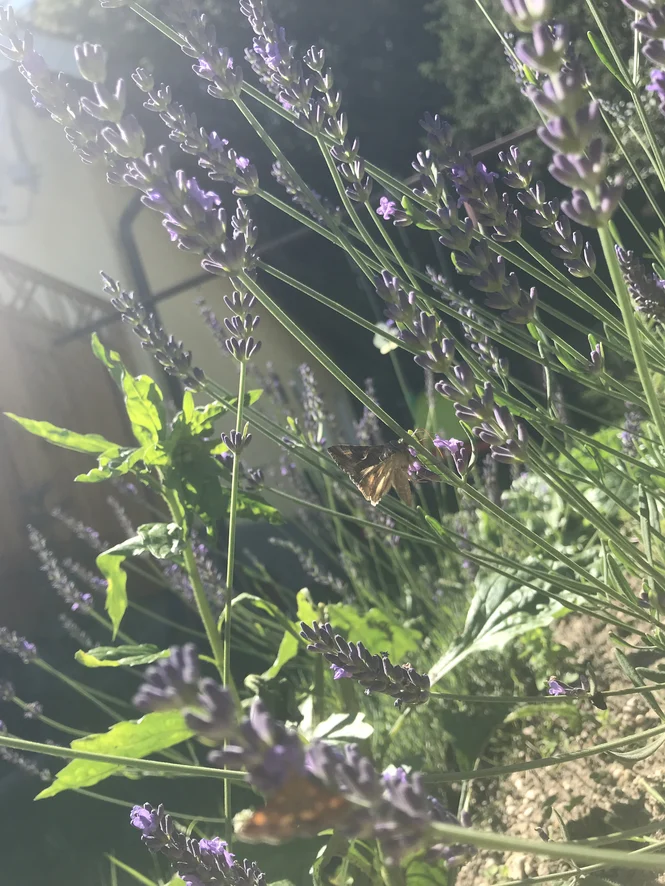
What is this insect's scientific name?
Autographa gamma
